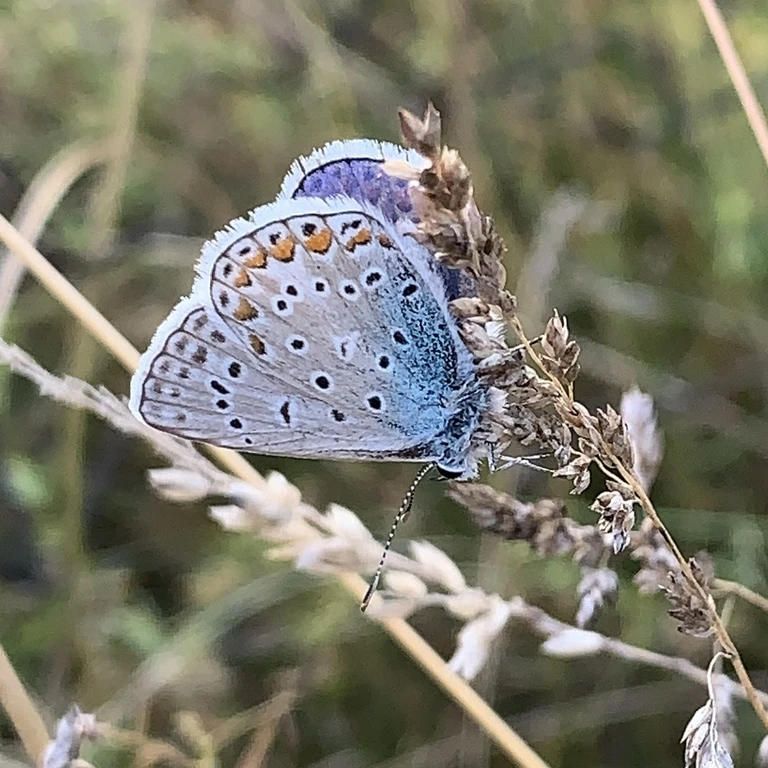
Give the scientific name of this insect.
Polyommatus icarus
